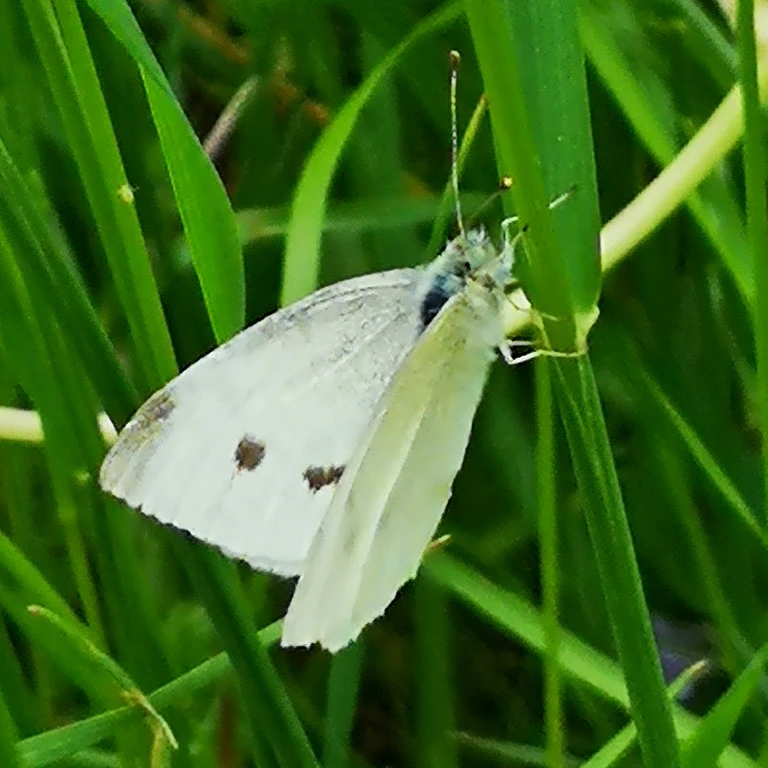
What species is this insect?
Pieris rapae
